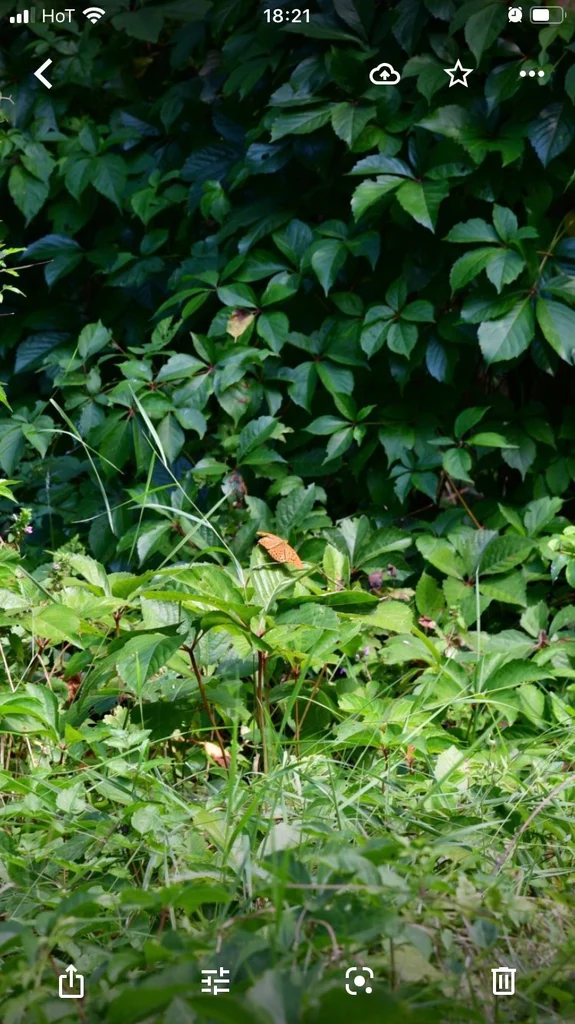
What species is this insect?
Argynnis paphia
